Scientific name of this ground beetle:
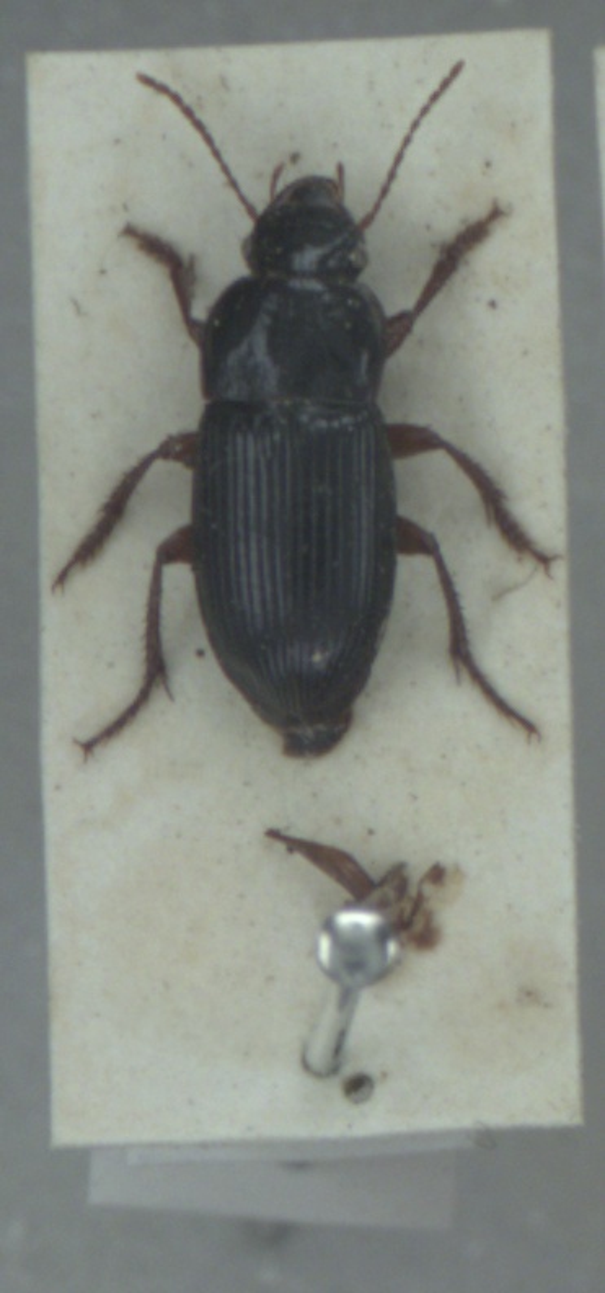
Harpalus rubripes
